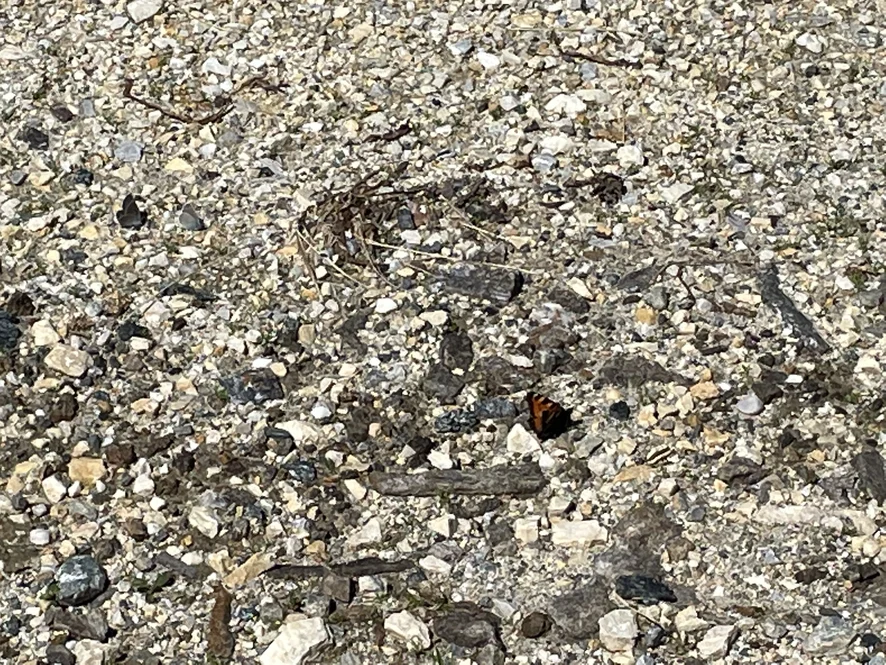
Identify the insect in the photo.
Aglais urticae
